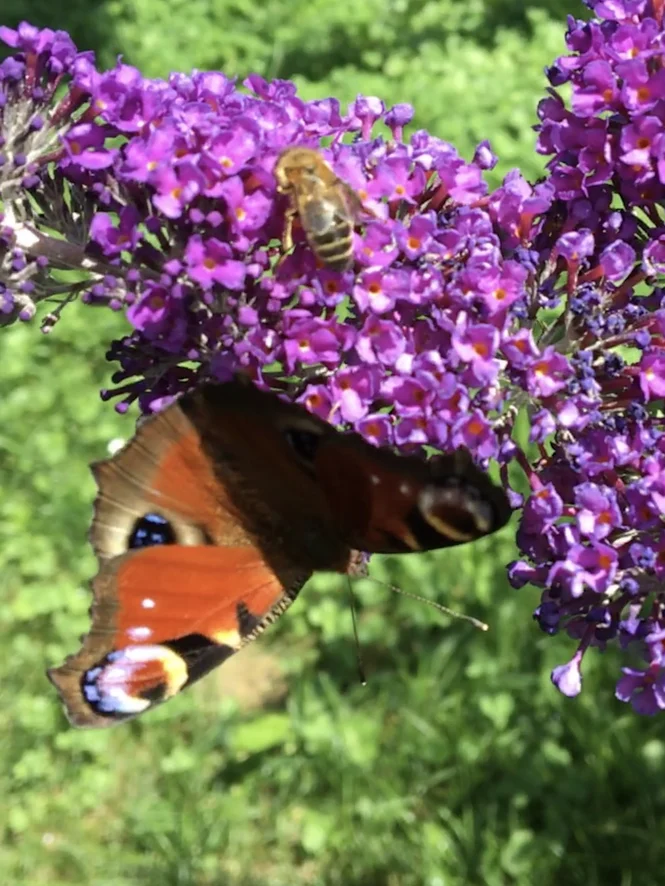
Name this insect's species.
Aglais io
